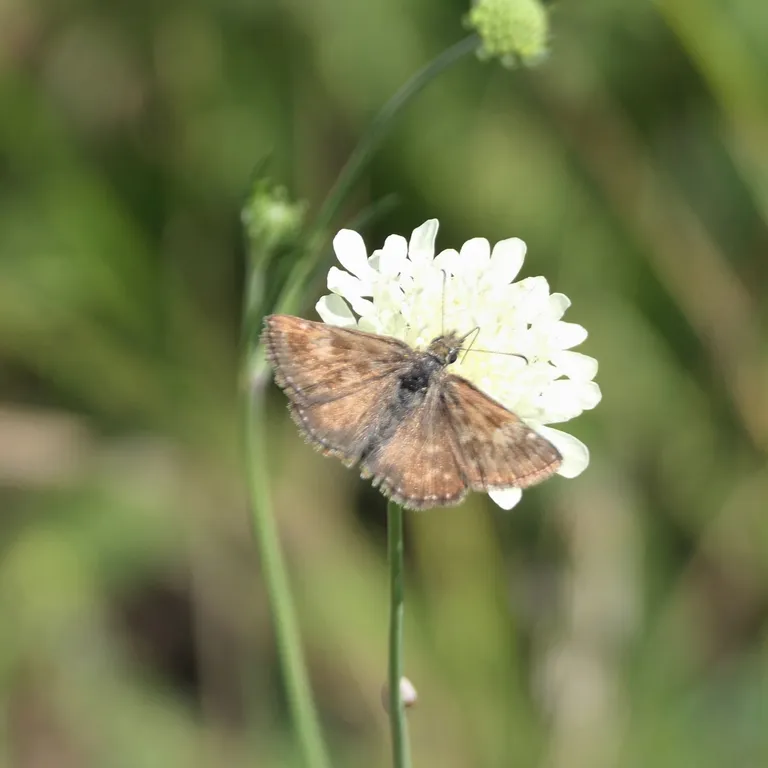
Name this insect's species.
Erynnis tages
